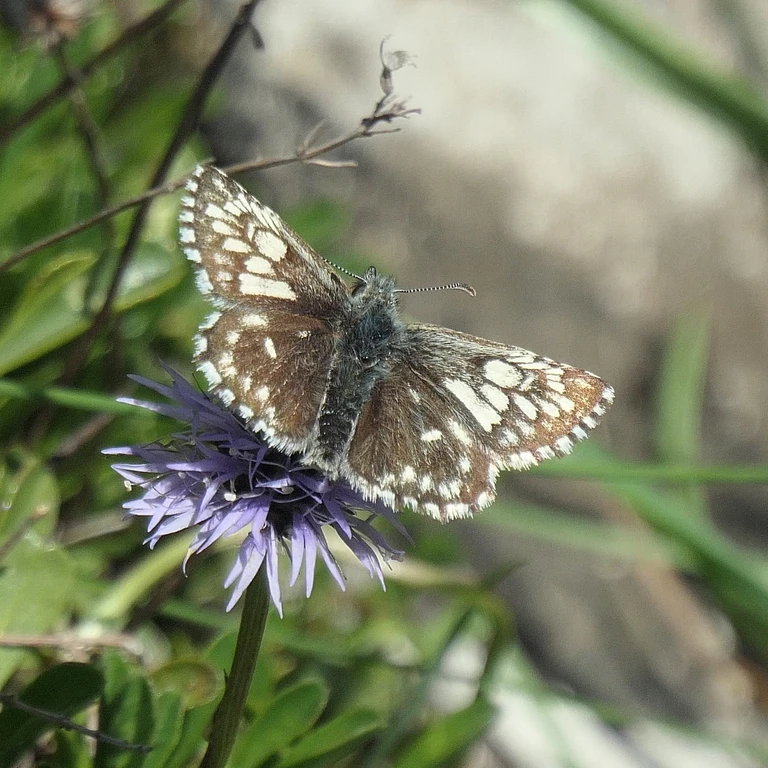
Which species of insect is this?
Pyrgus malvae
